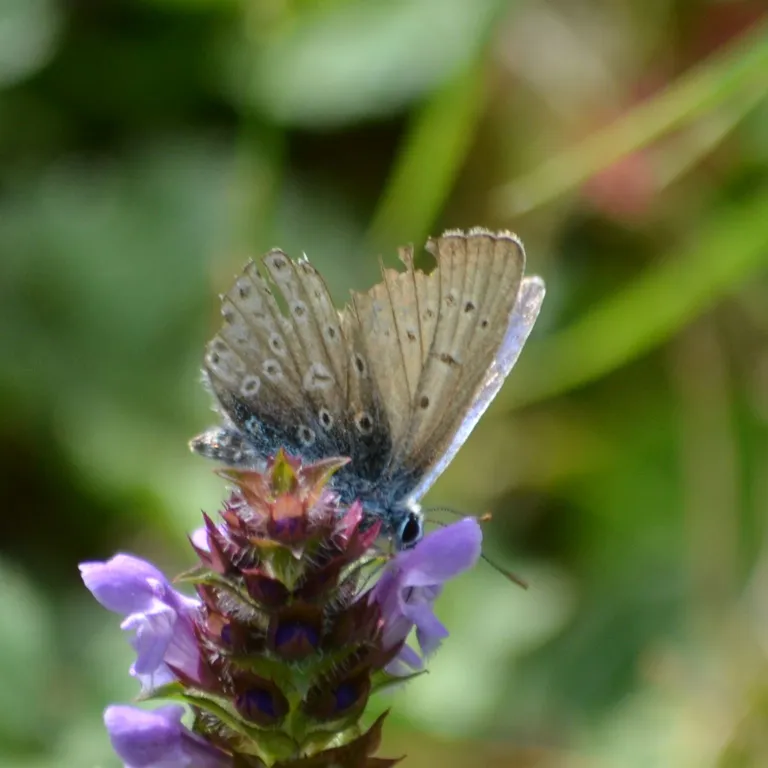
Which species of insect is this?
Polyommatus icarus
